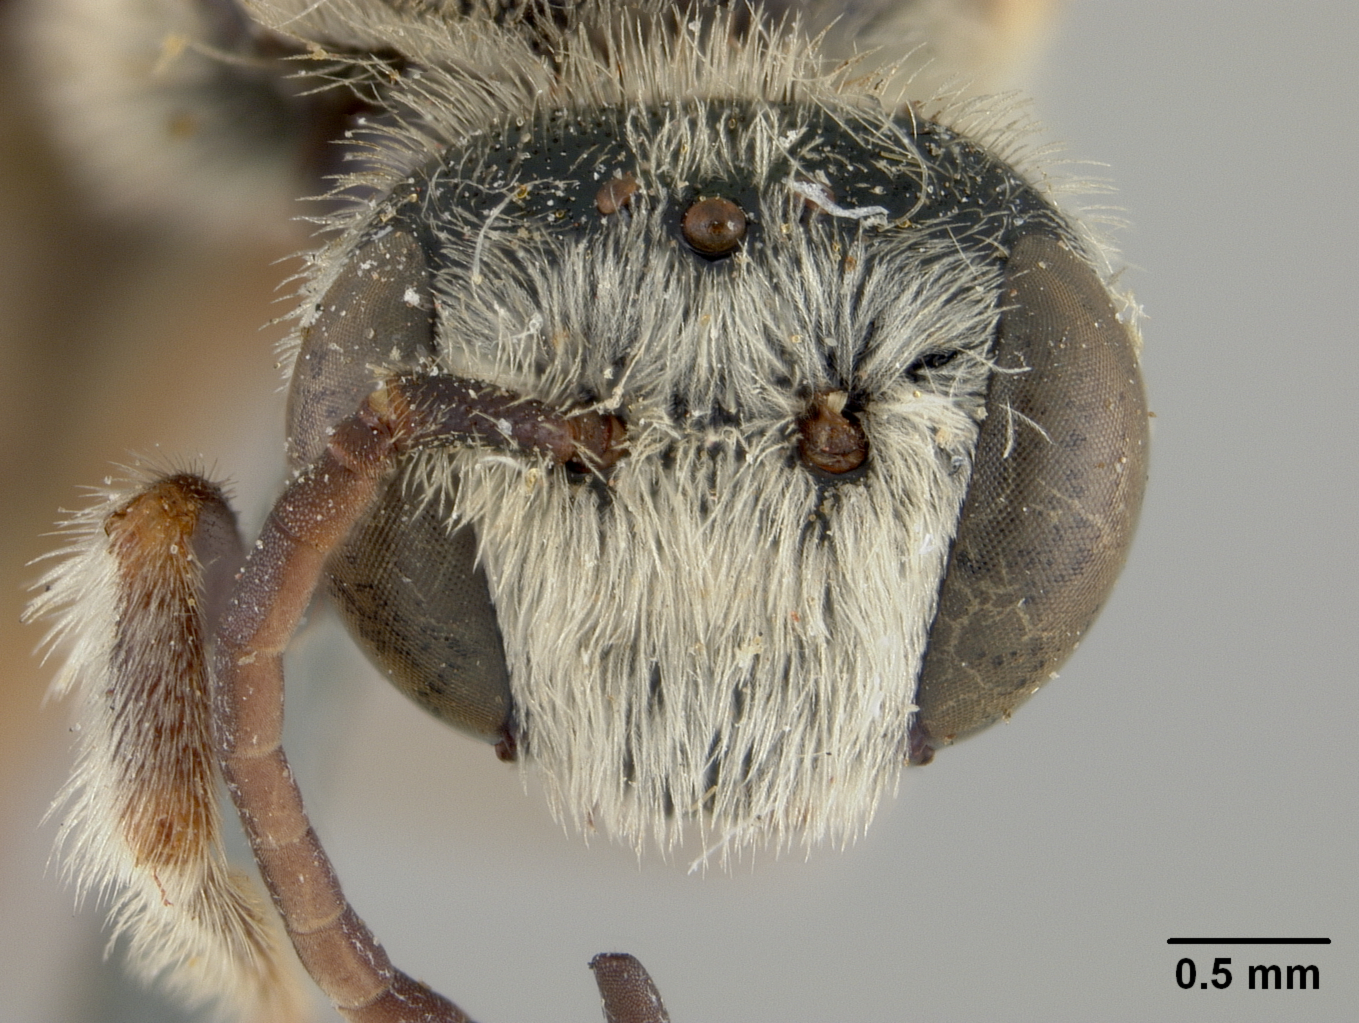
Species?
Nomia arizonensis
